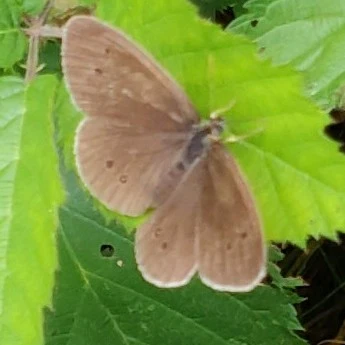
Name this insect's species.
Aphantopus hyperantus
